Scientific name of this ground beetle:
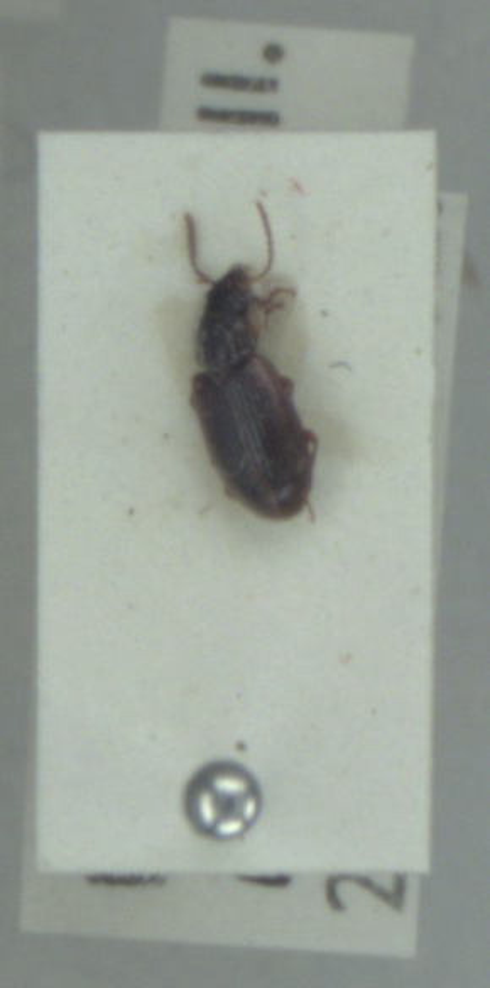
Bradycellus harpalinus
